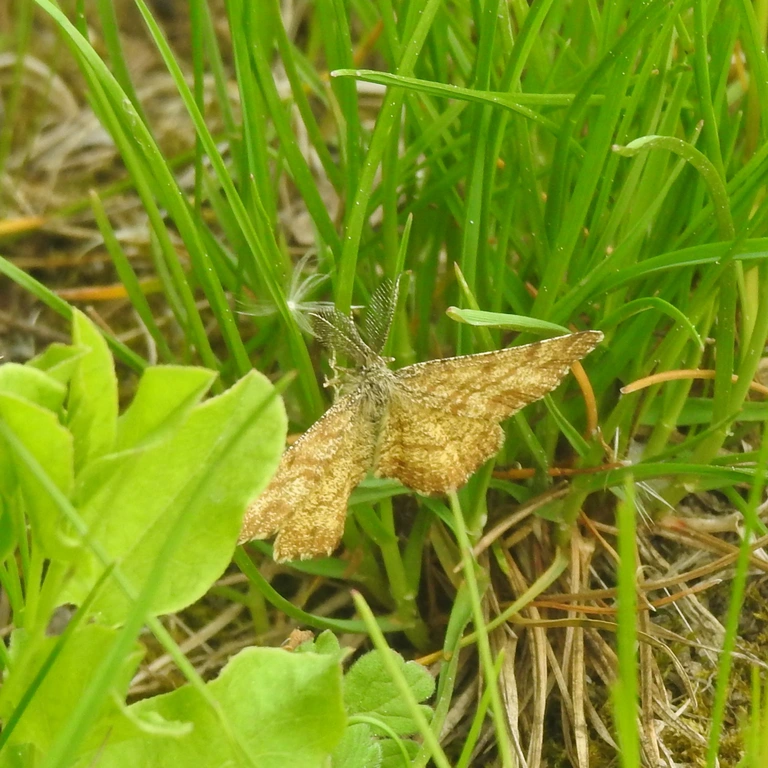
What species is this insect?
Ematurga atomaria
